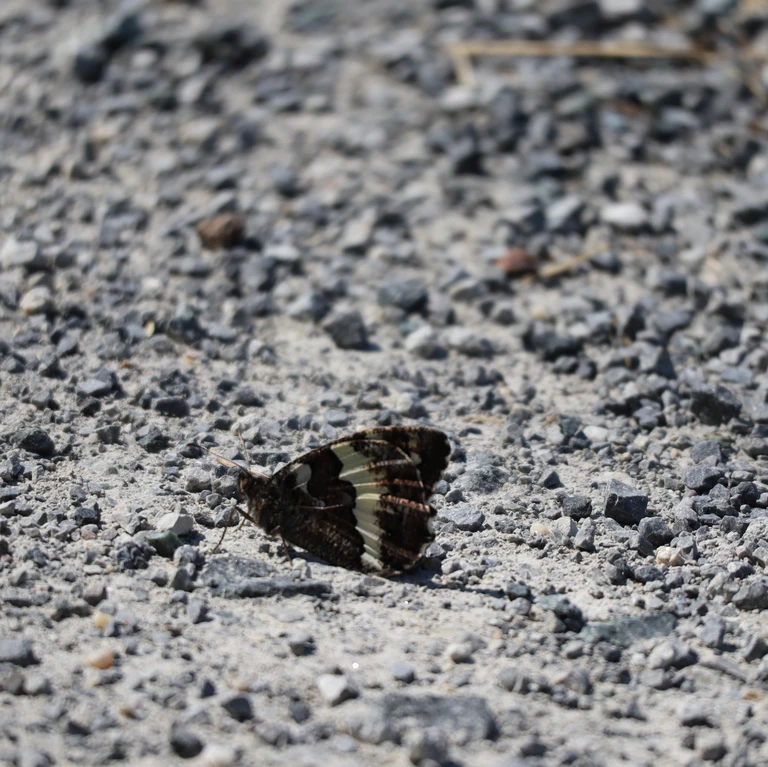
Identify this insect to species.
Brintesia circe
